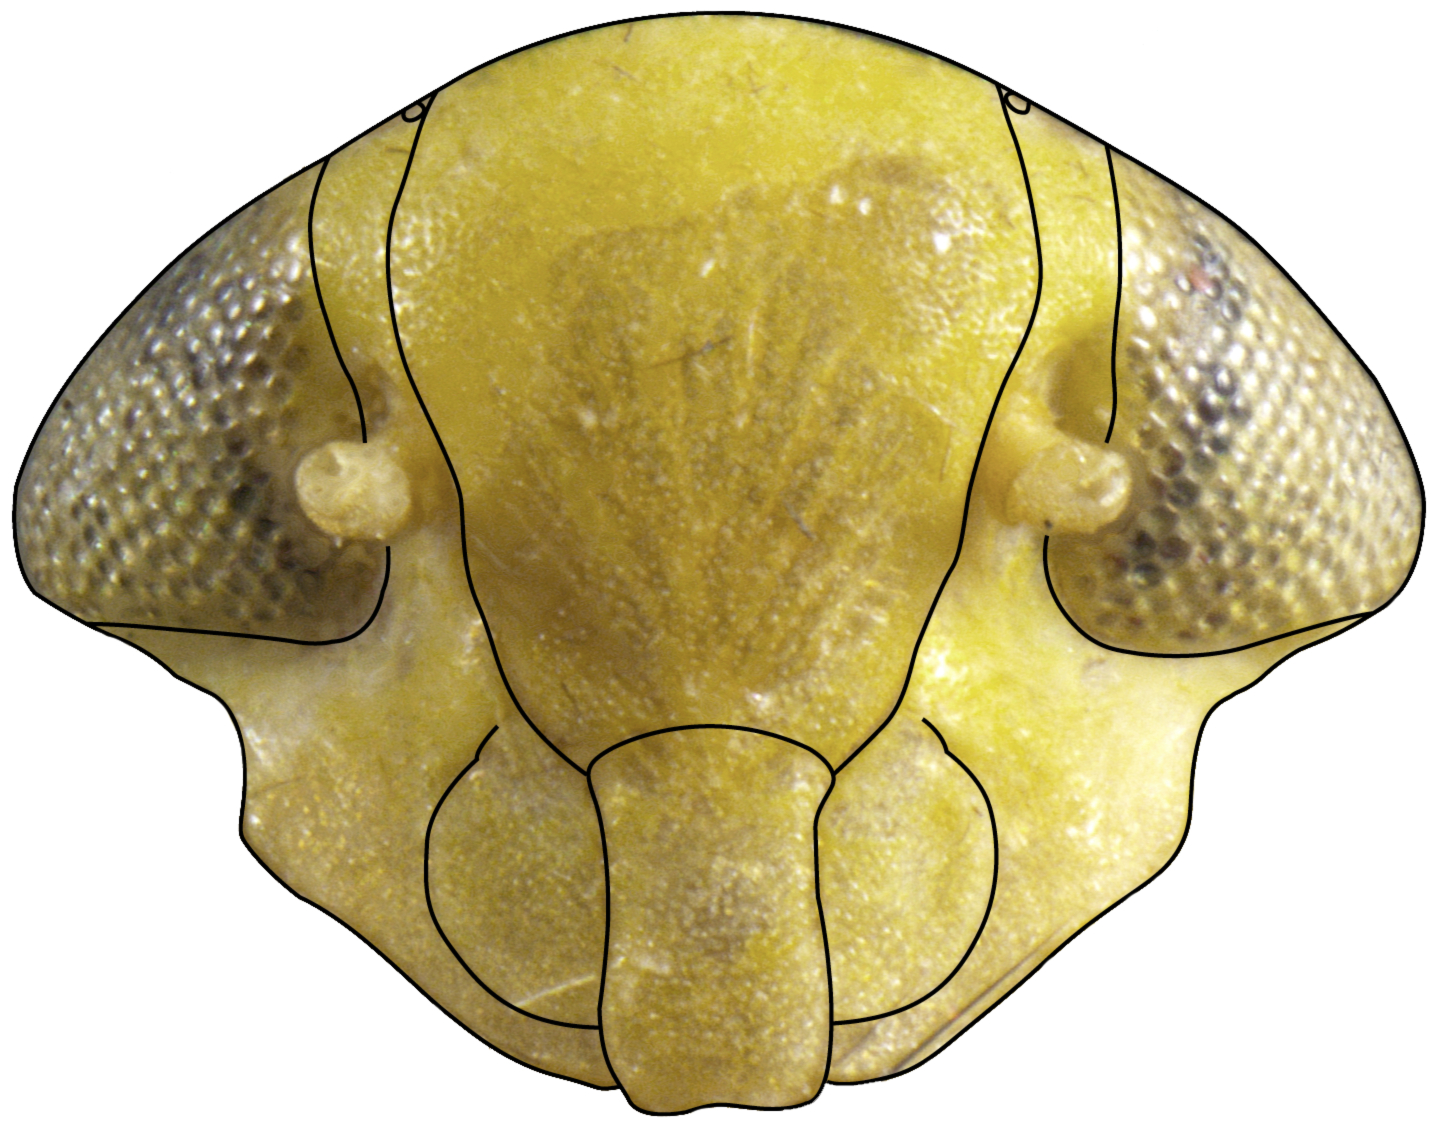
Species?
Nesosteles robustus
